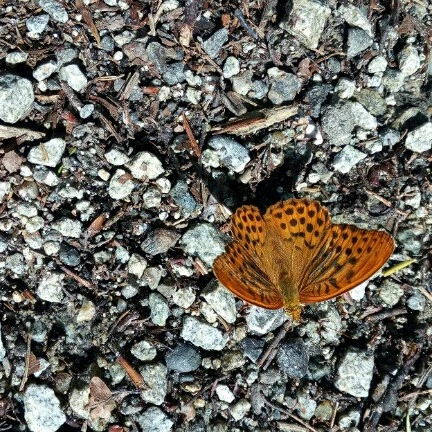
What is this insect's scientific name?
Argynnis paphia
